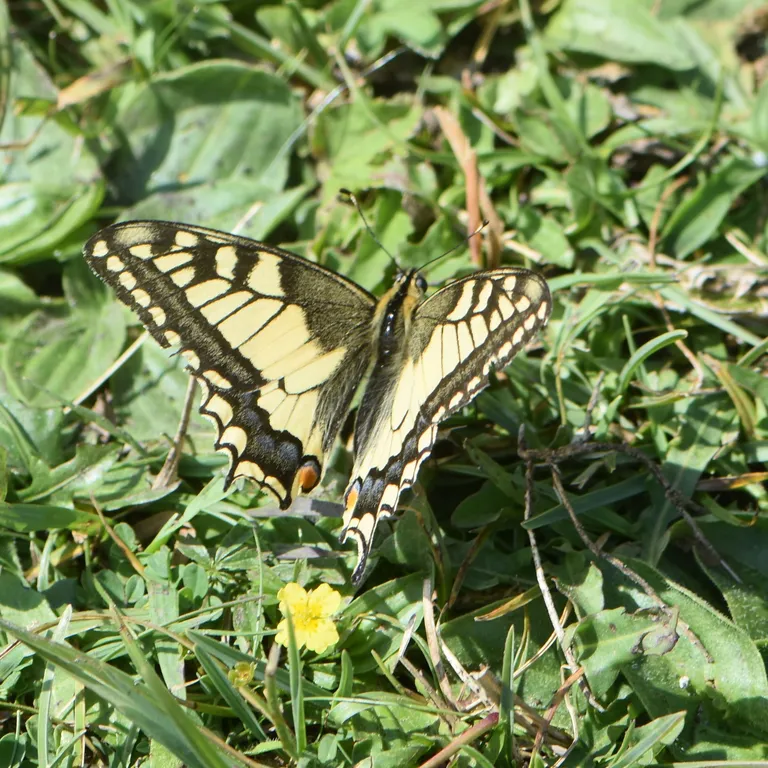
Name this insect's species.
Papilio machaon
